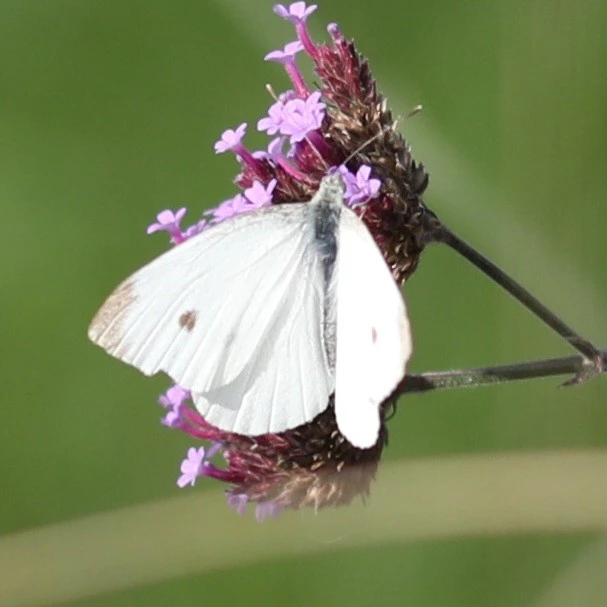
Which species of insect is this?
Pieris rapae
